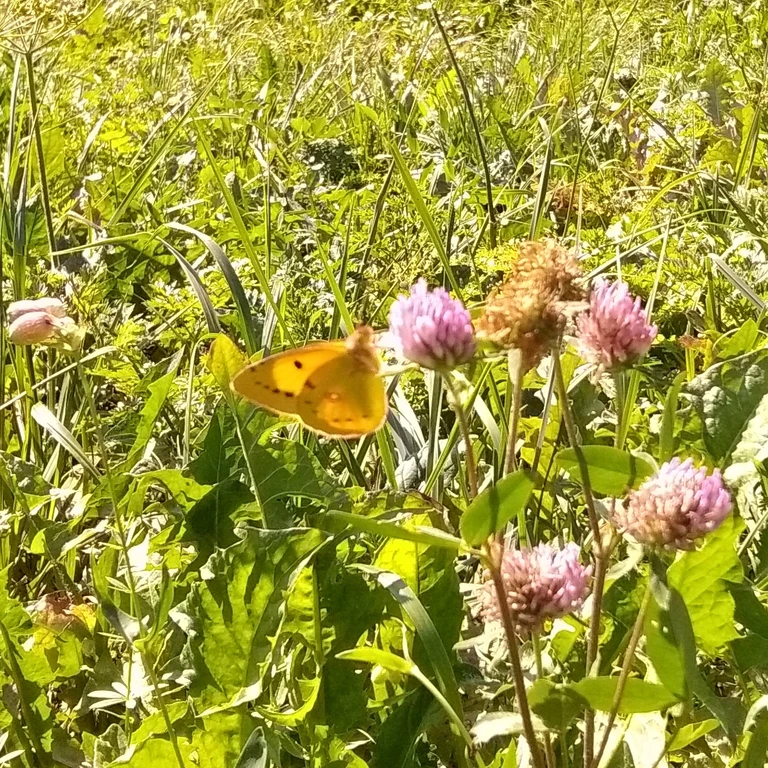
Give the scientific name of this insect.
Colias croceus
